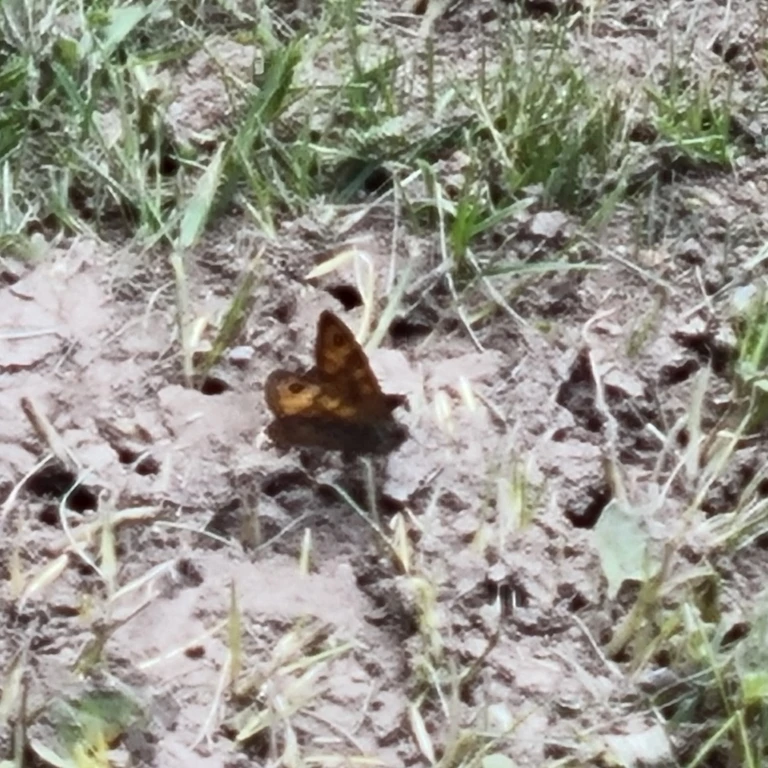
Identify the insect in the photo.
Lasiommata megera (also Pararge megera)
